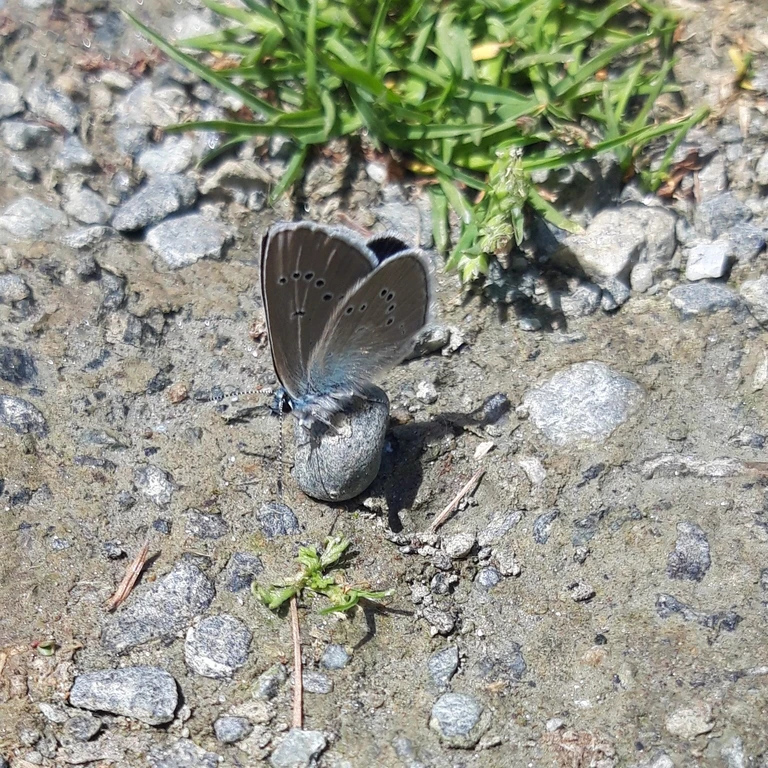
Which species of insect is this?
Cyaniris semiargus
